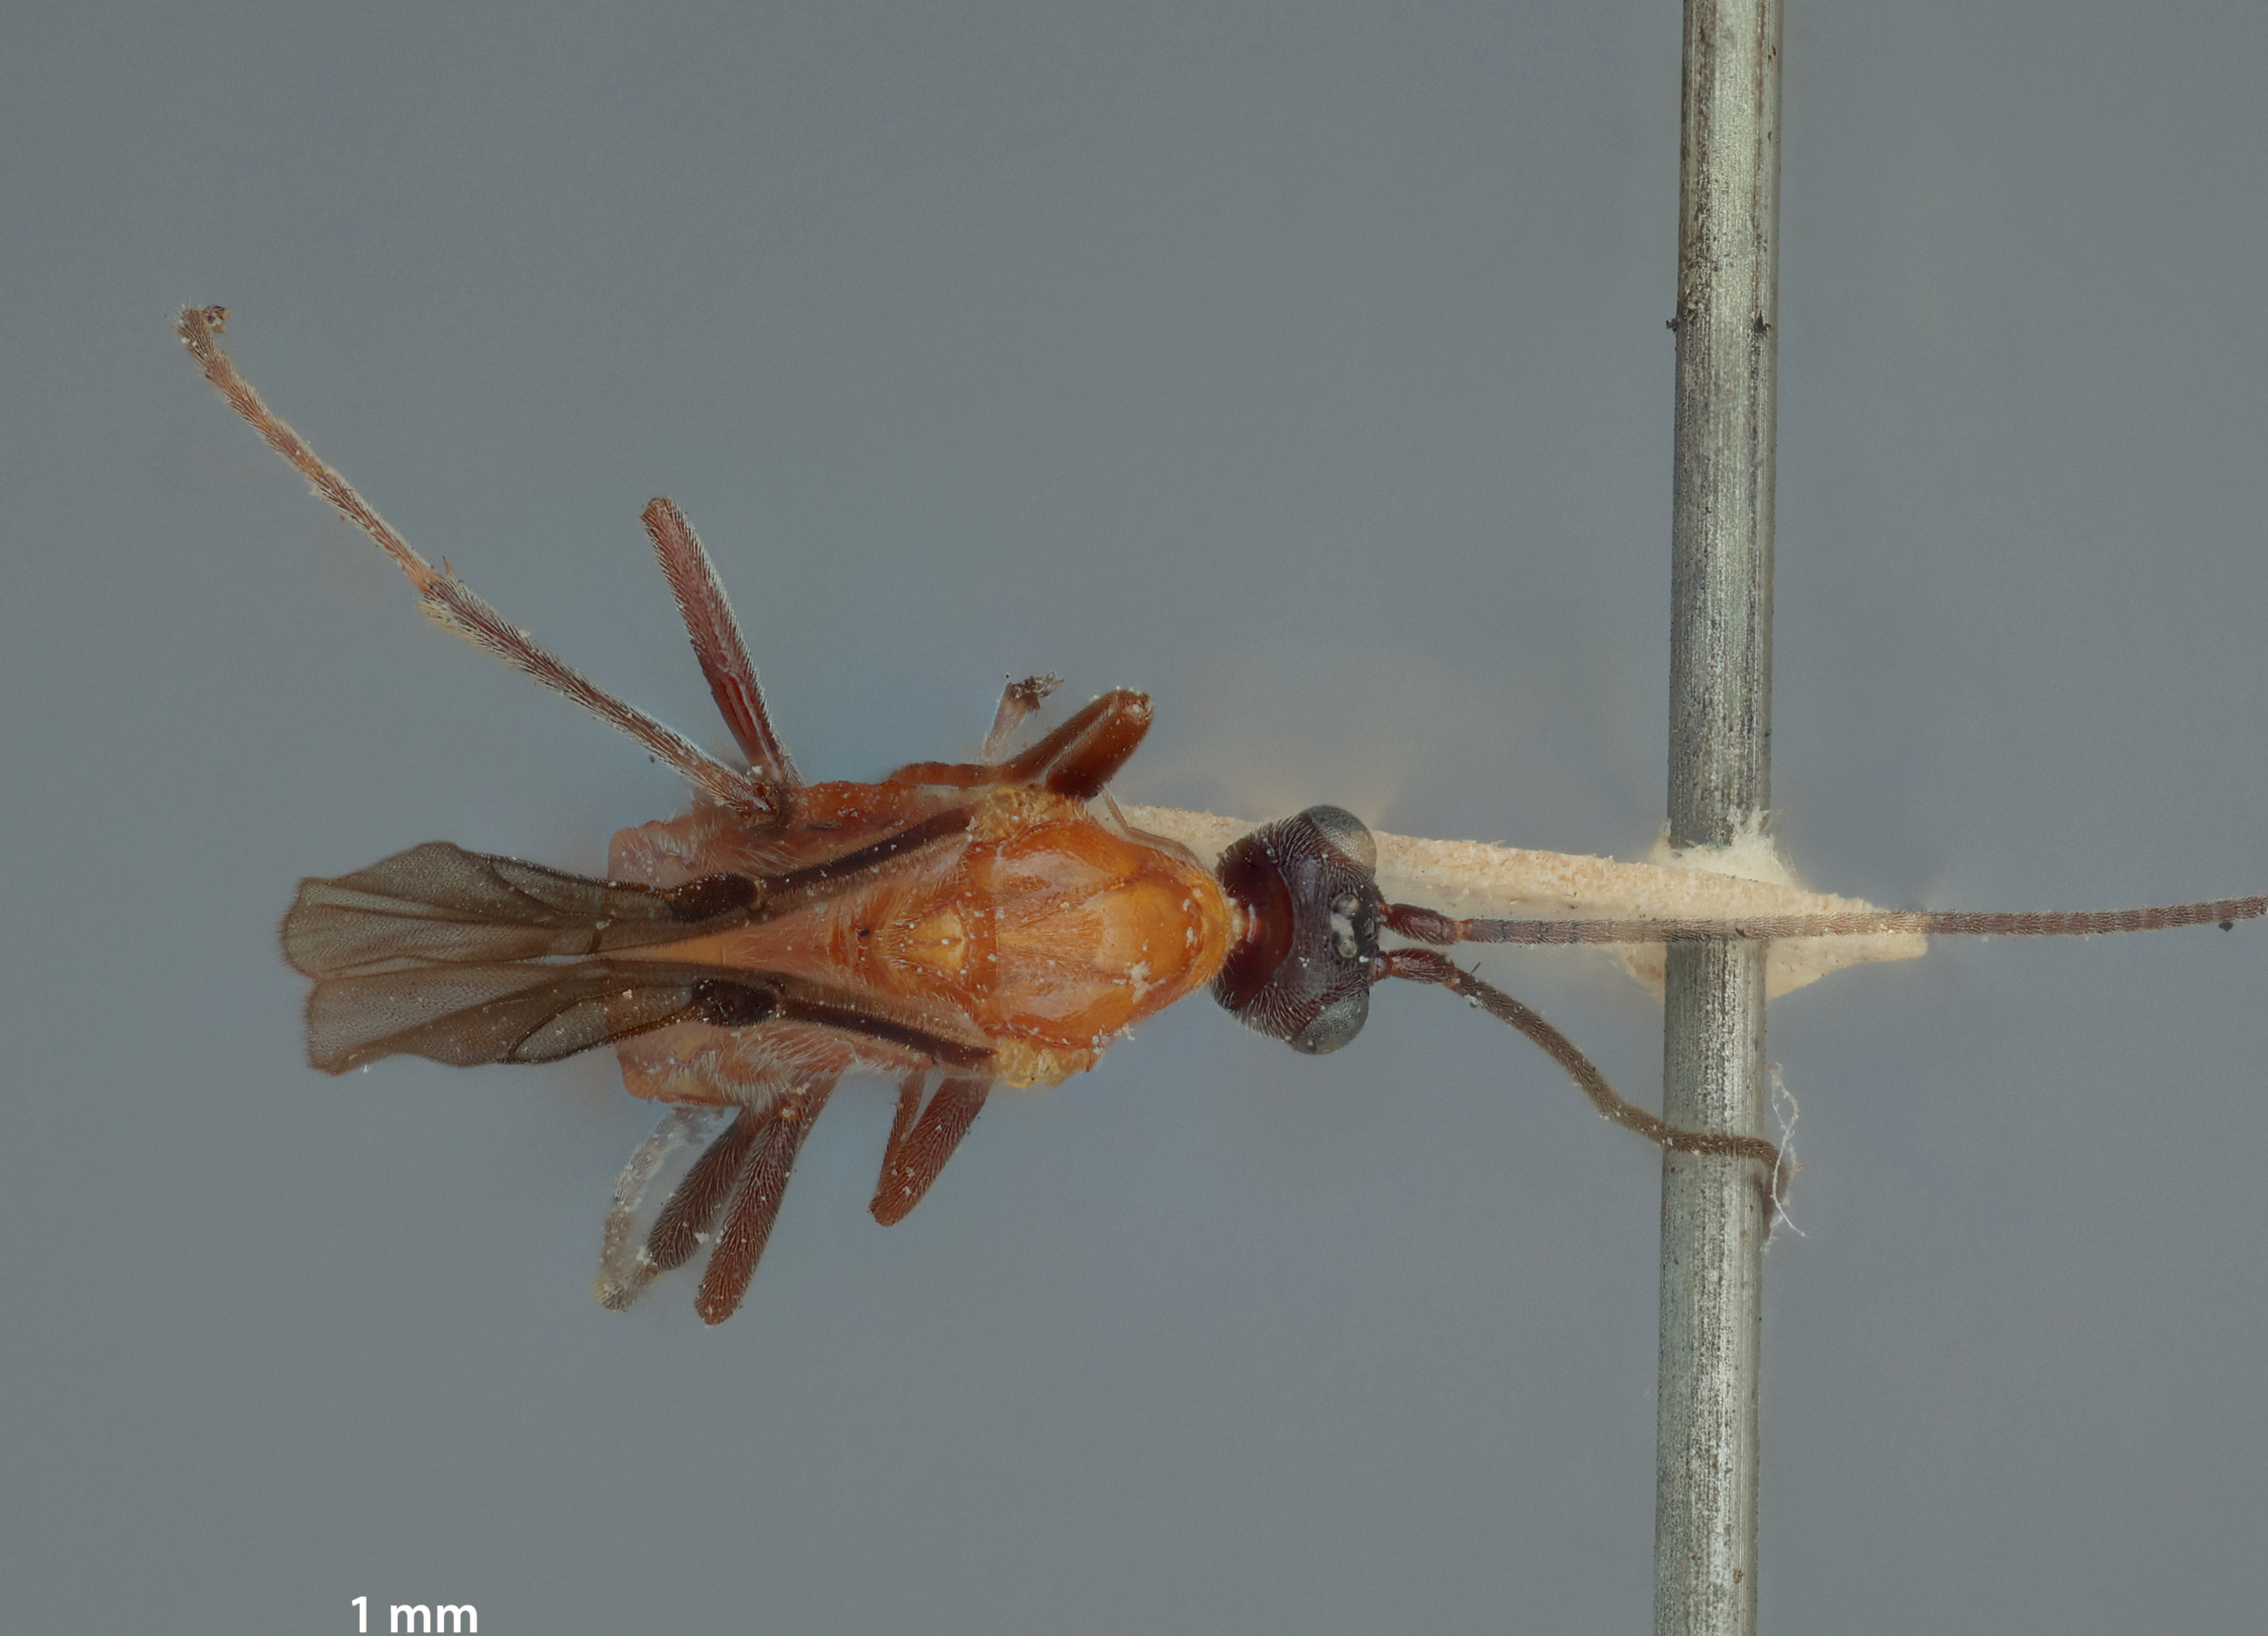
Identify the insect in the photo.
Rogas rufocoxalis
